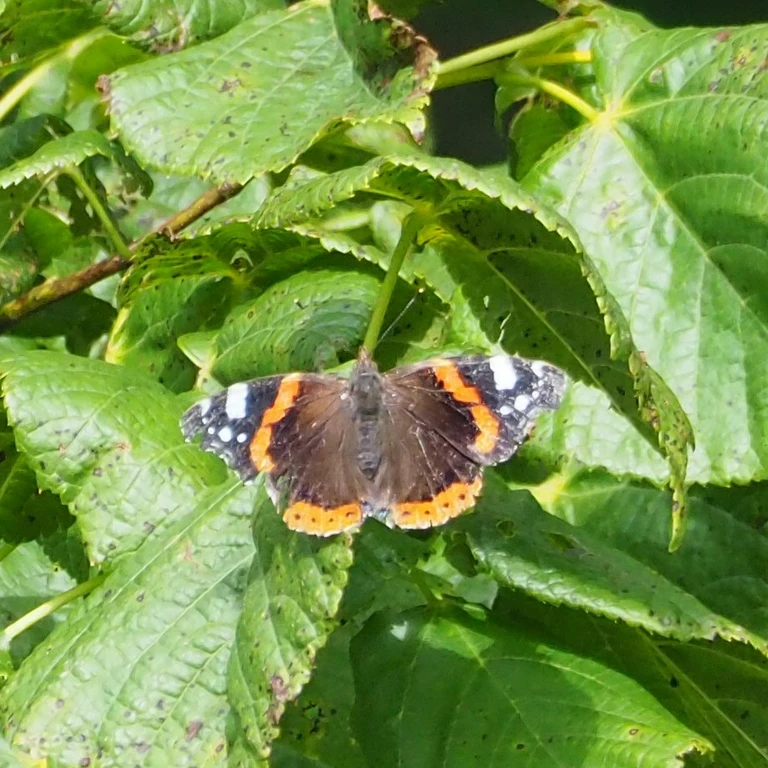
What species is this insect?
Vanessa atalanta
